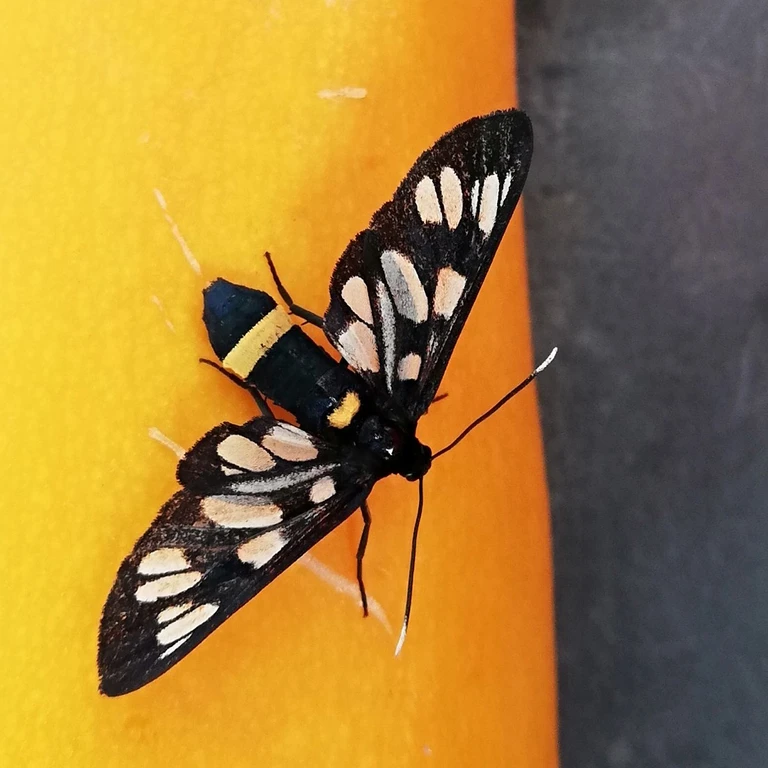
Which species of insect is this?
Amata phegea
